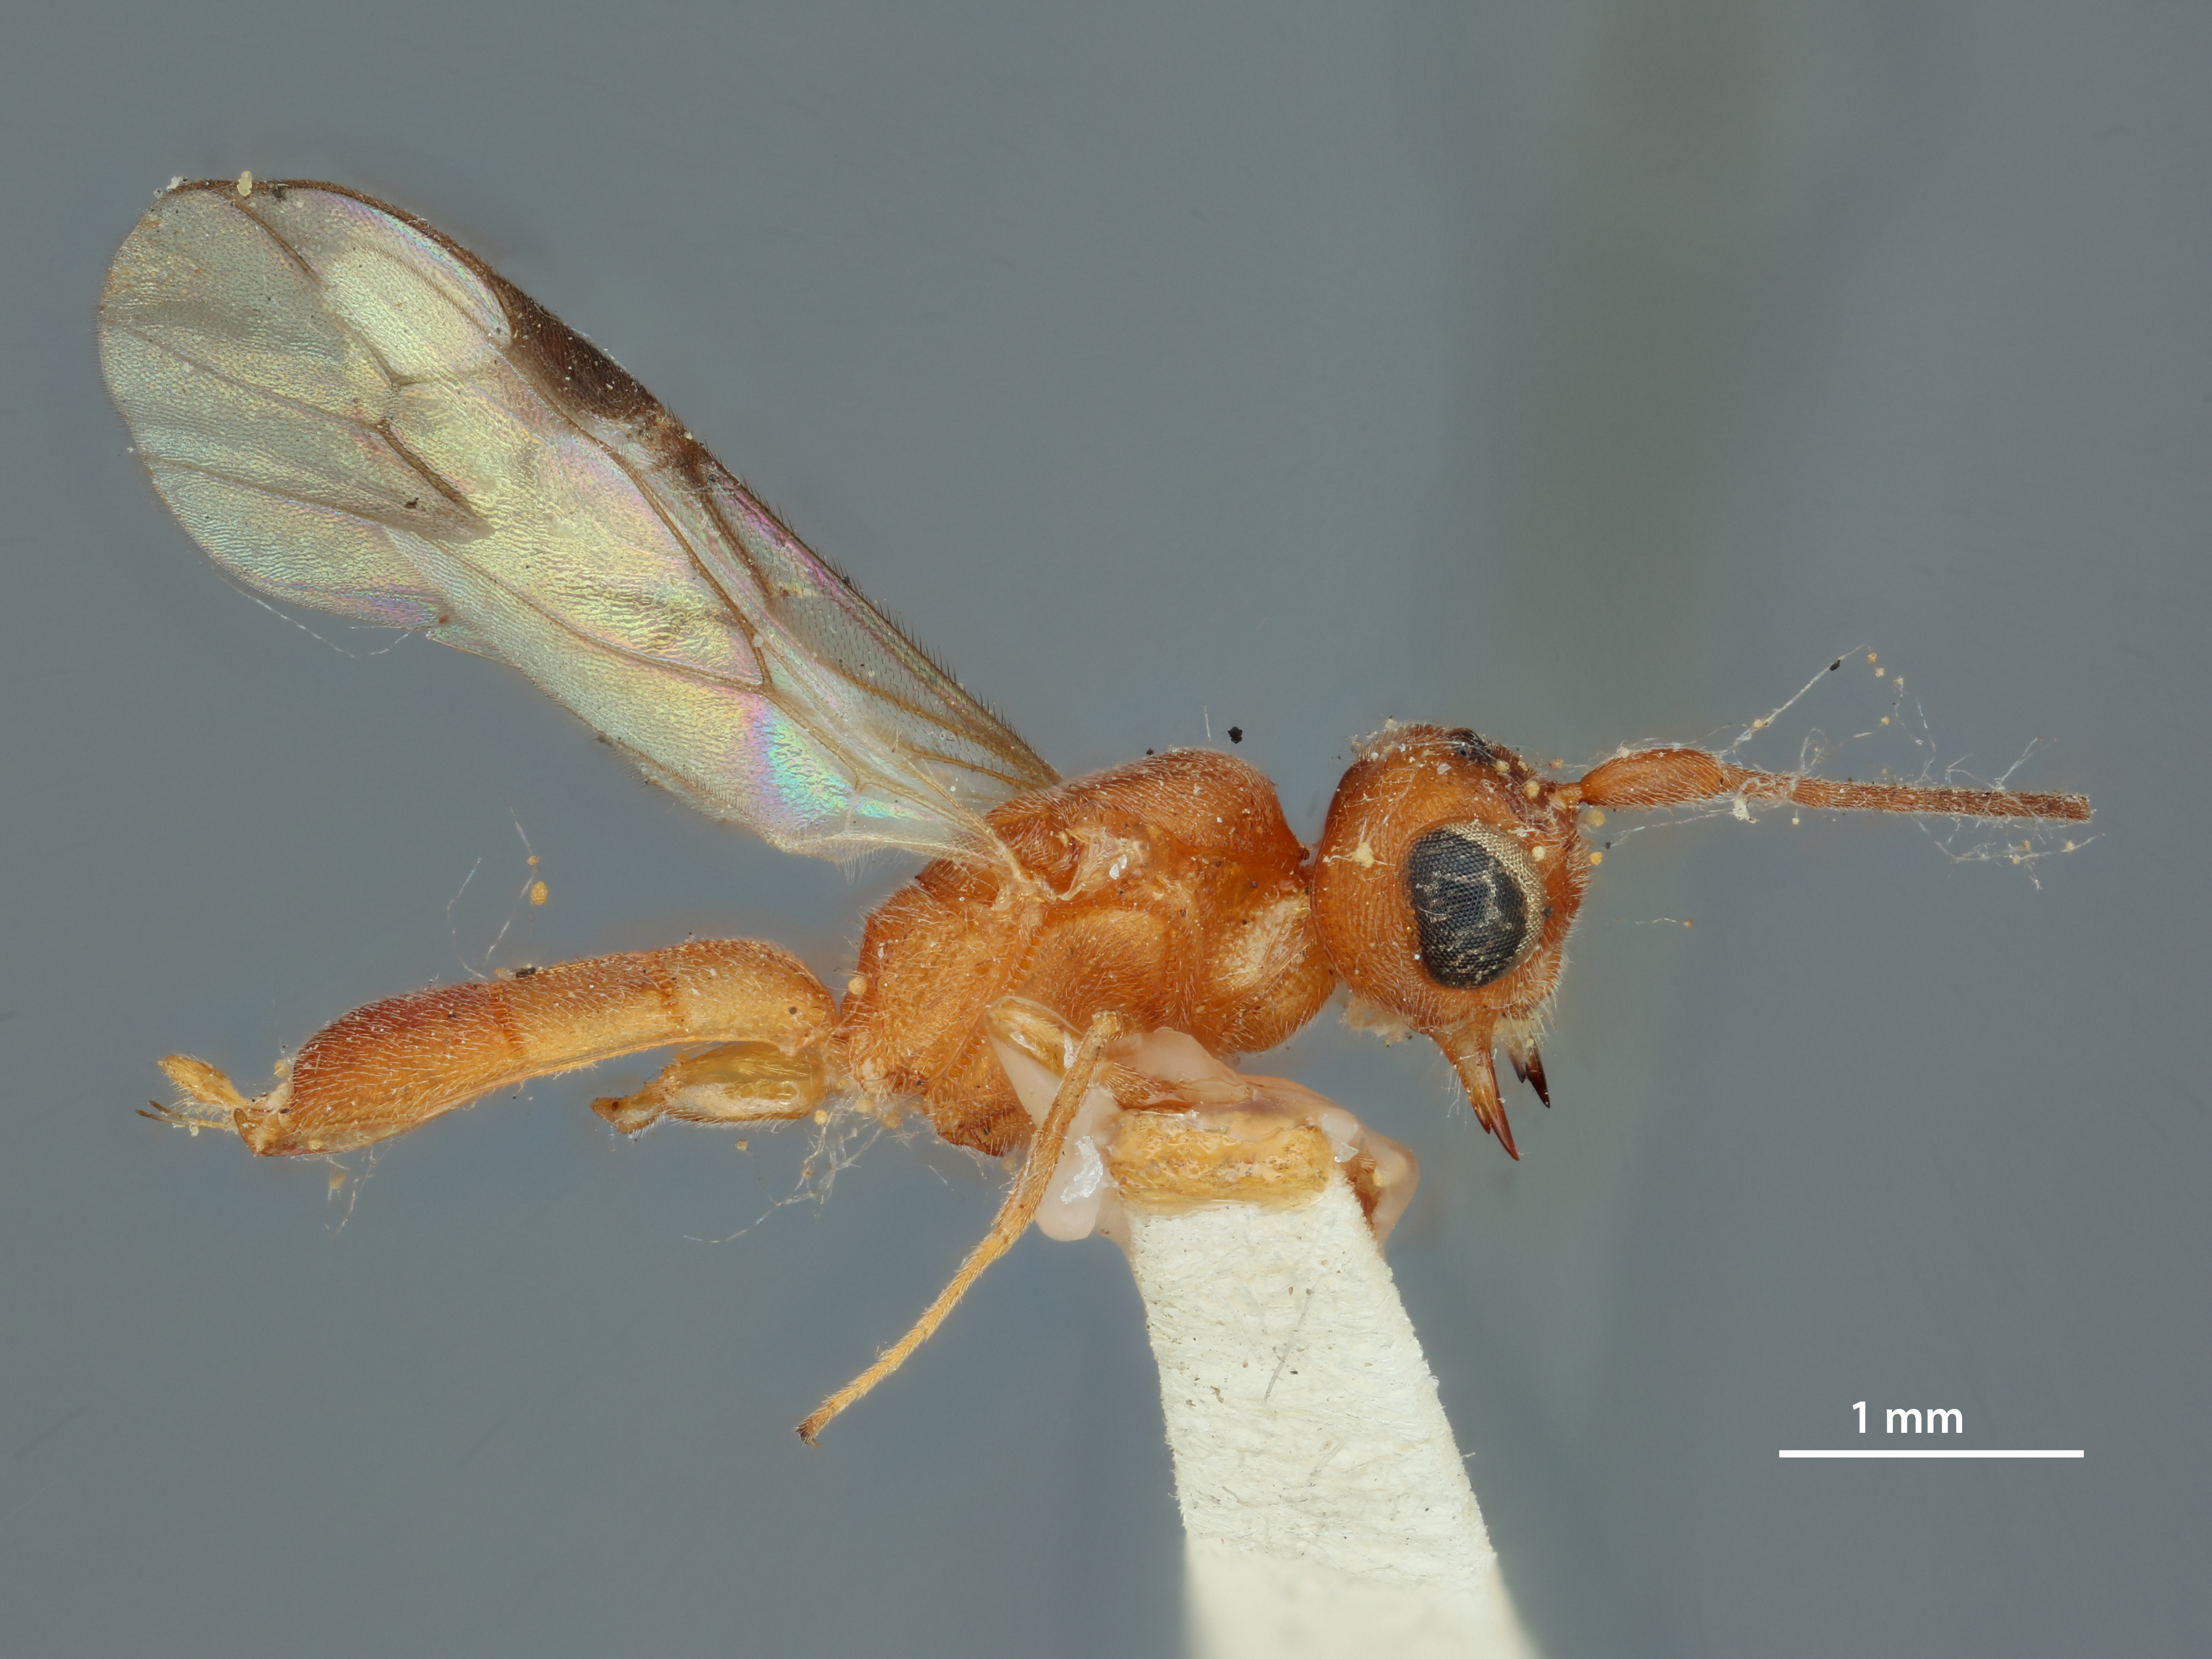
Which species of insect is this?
Phanerotoma australiensis
